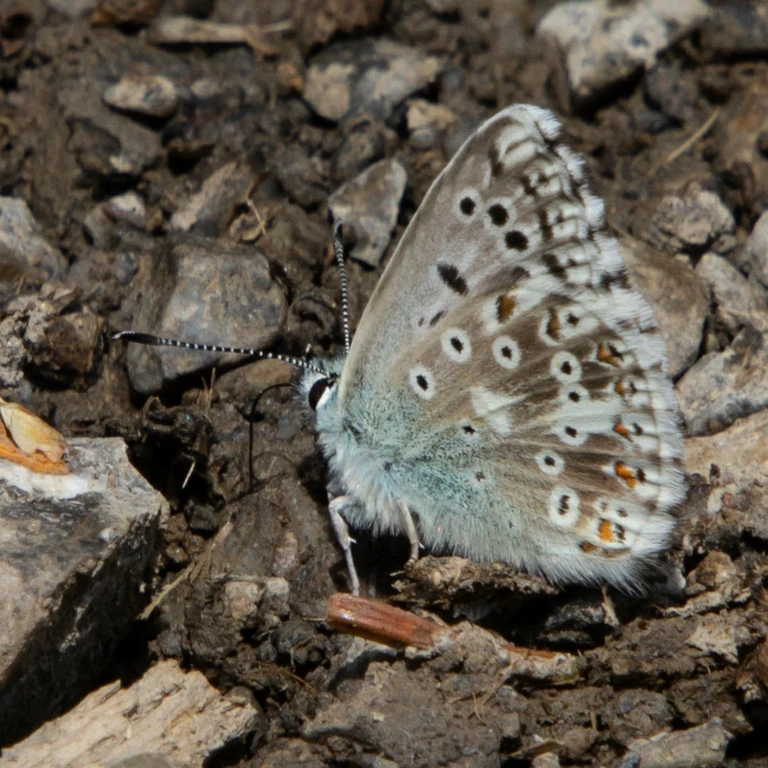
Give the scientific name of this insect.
Lysandra coridon
